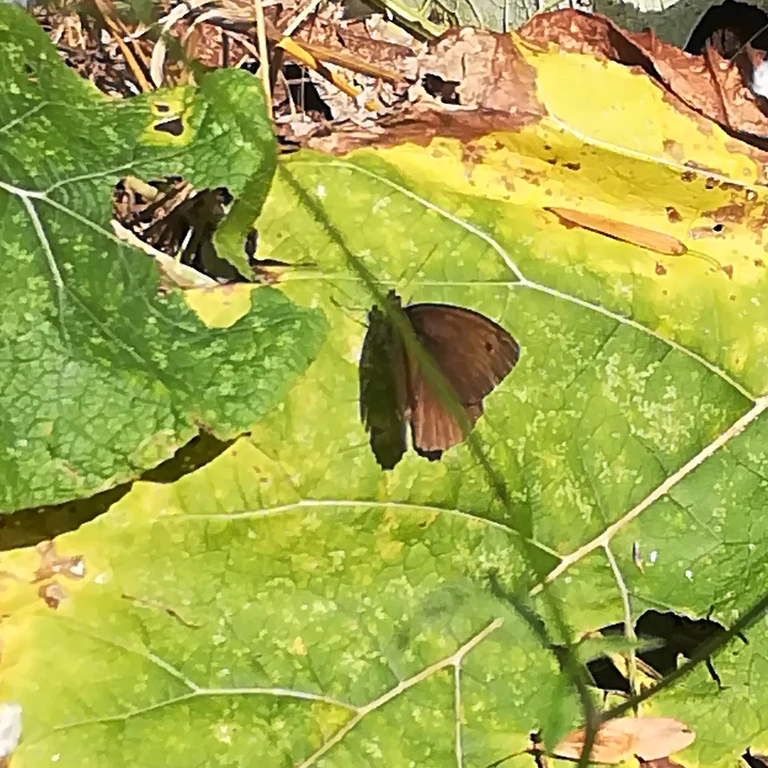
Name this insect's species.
Maniola jurtina
